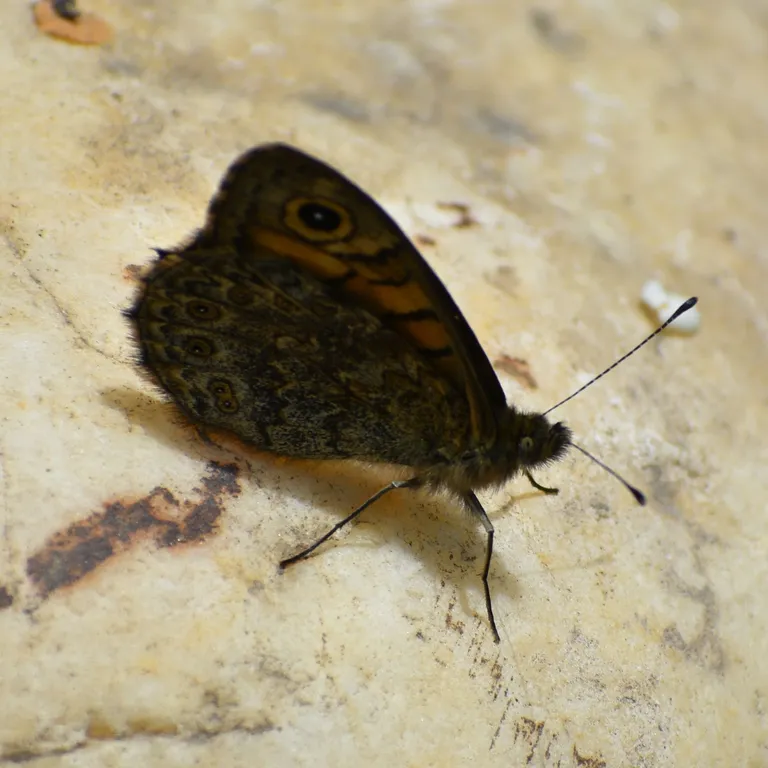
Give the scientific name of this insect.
Lasiommata megera (also Pararge megera)
